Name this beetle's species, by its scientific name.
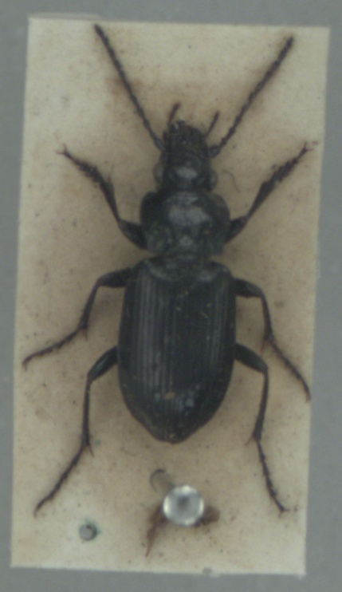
Pterostichus adstrictus
